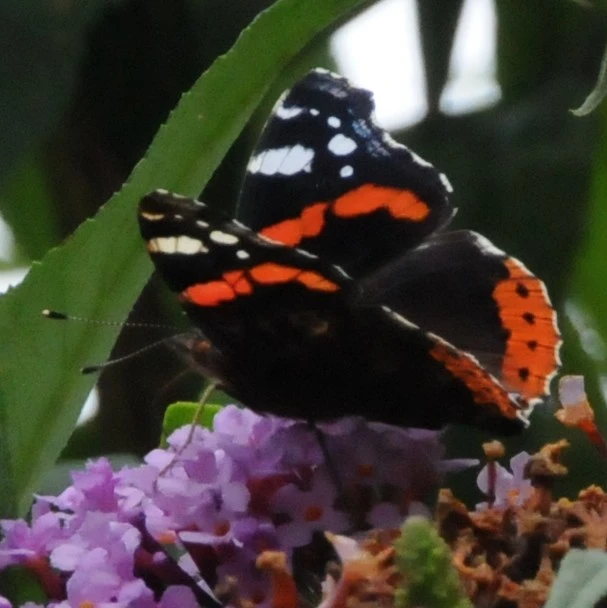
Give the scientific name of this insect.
Vanessa atalanta
